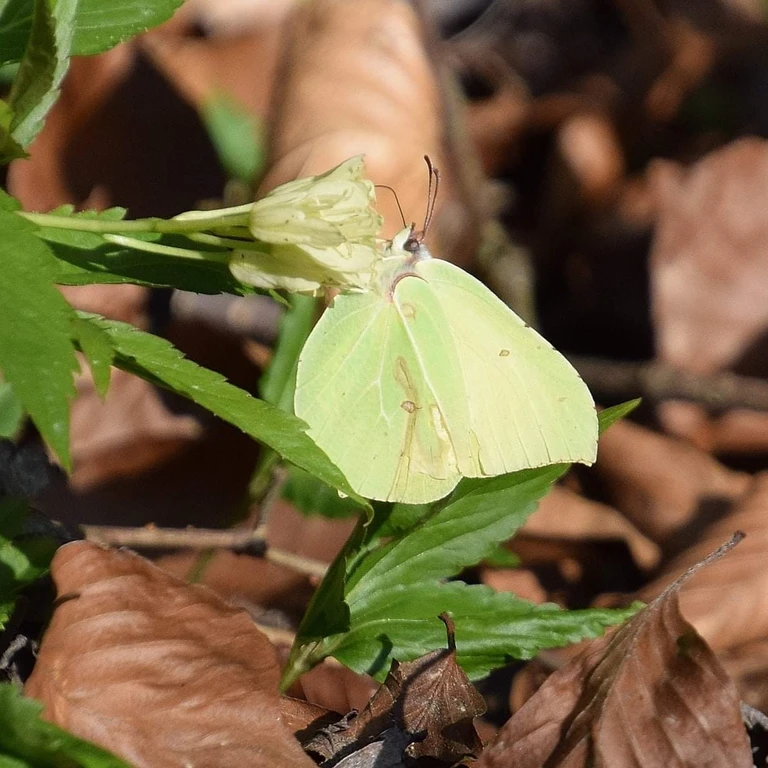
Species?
Gonepteryx rhamni
